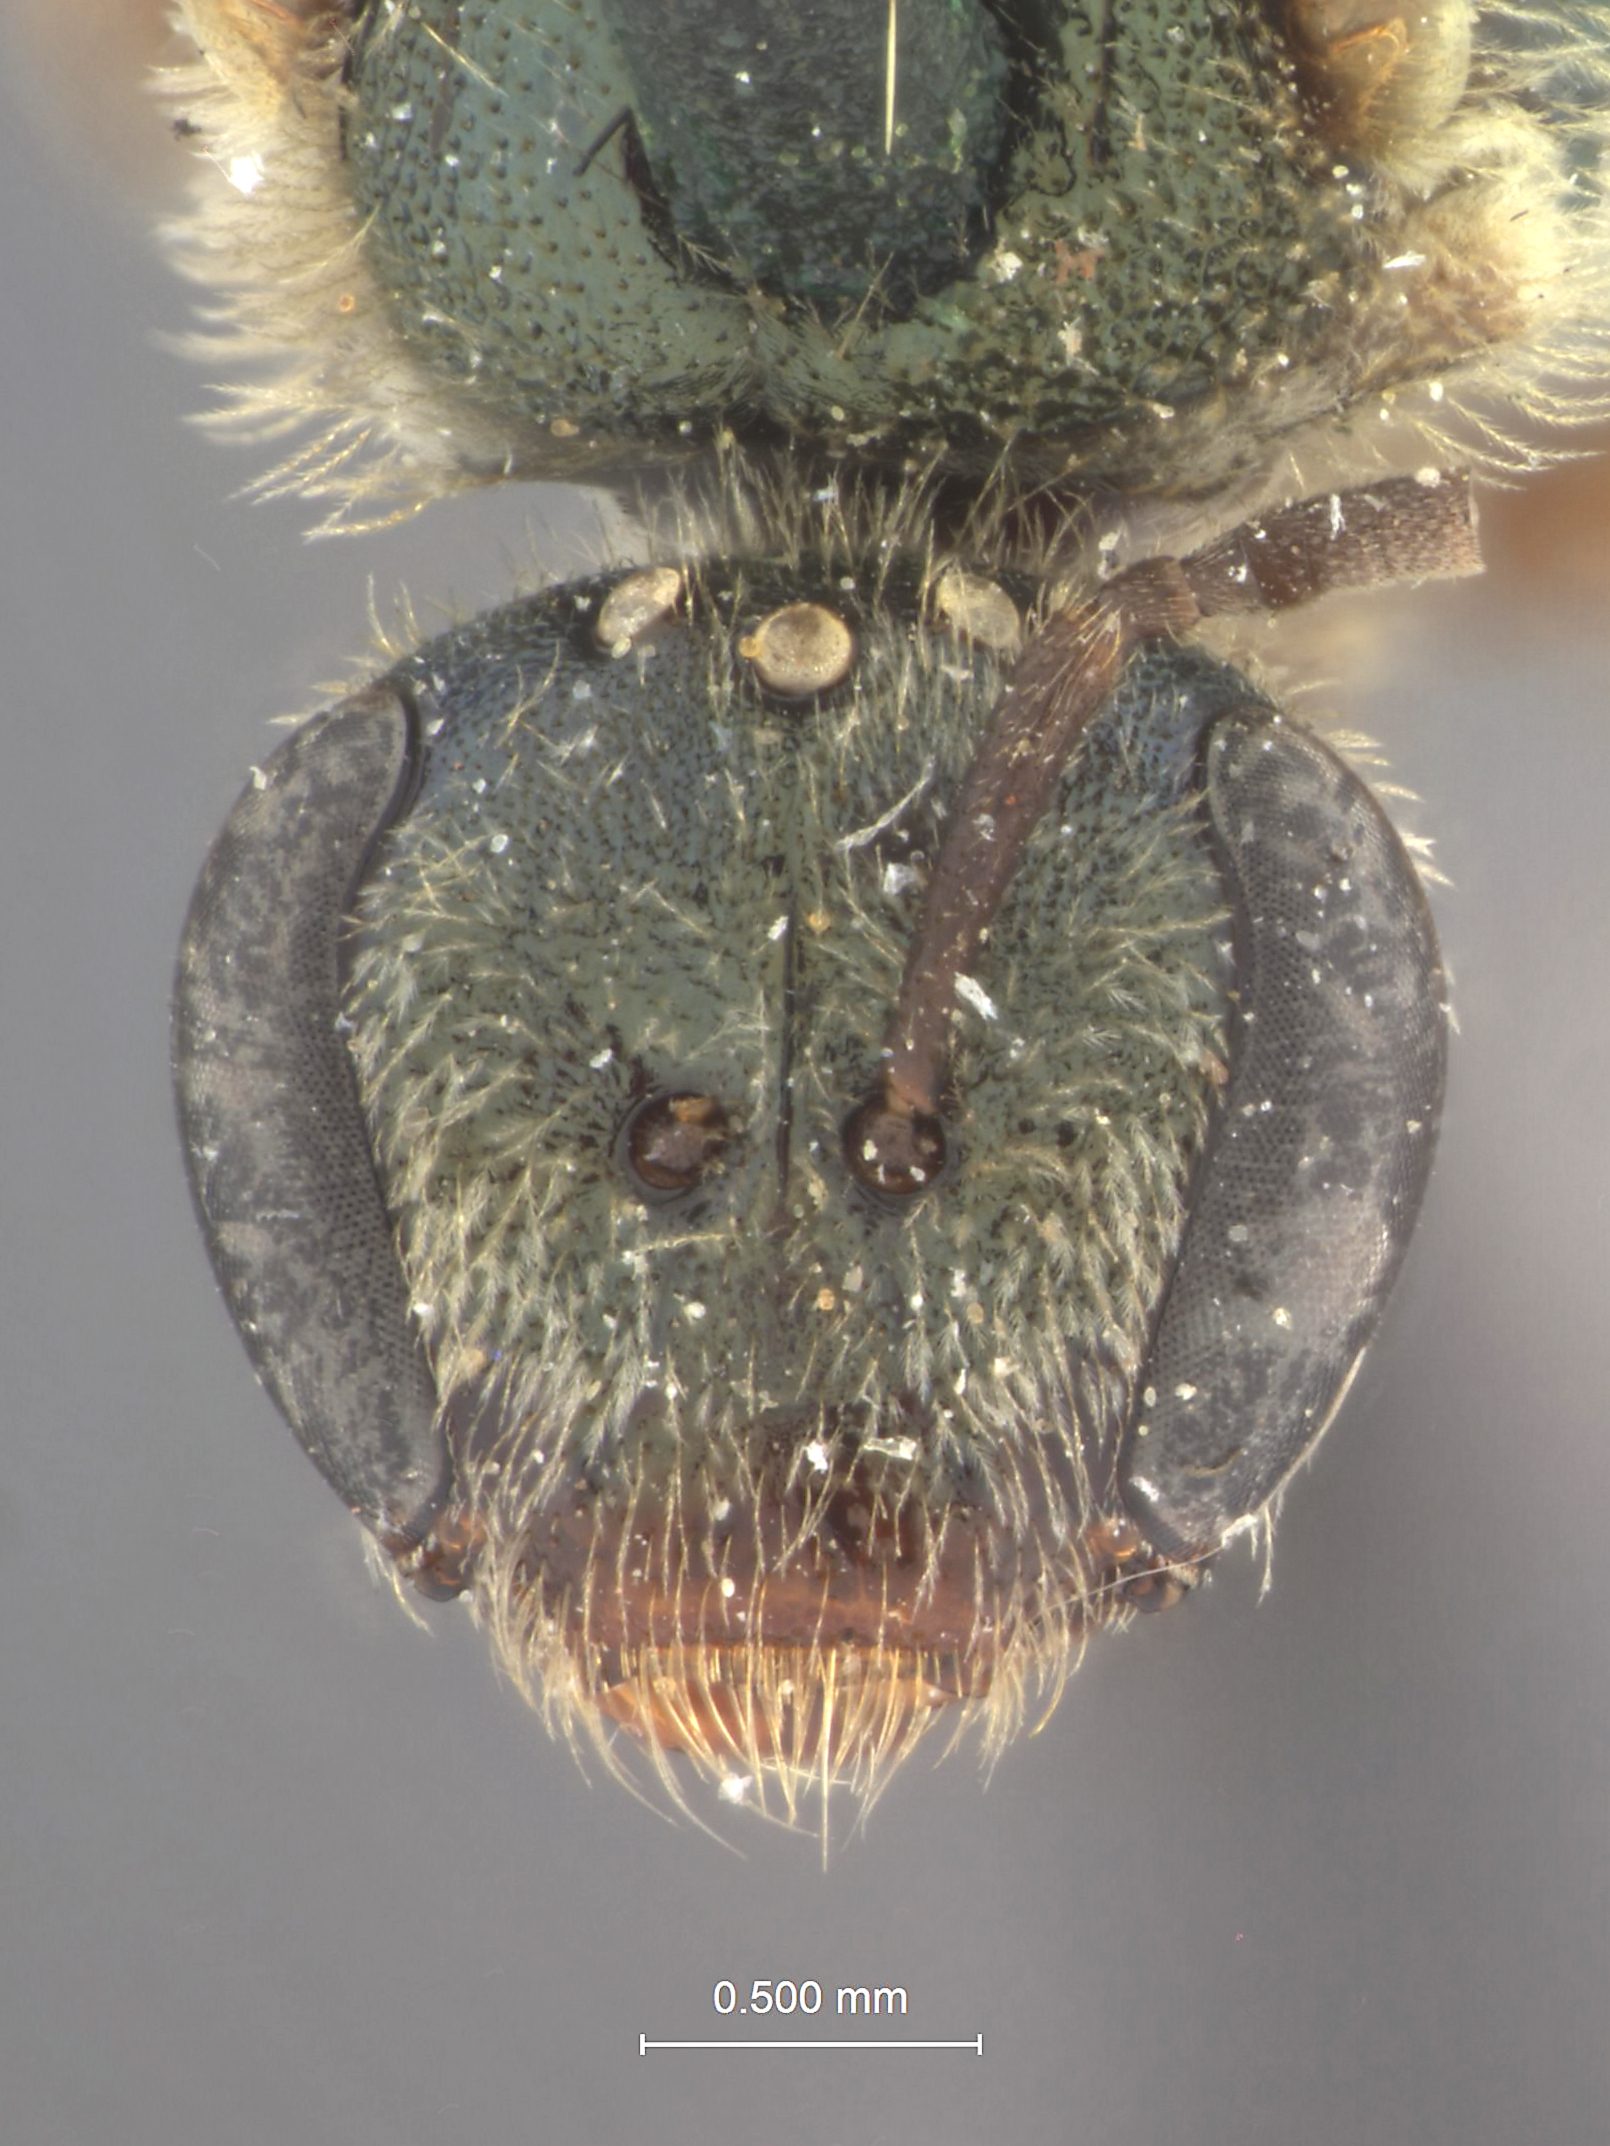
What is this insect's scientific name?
Halictus bruneri
